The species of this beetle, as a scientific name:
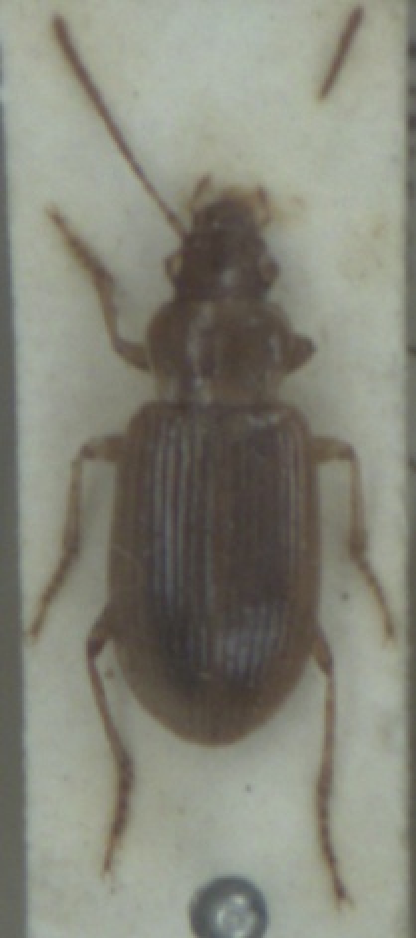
Dicheirotrichus obsoletus
